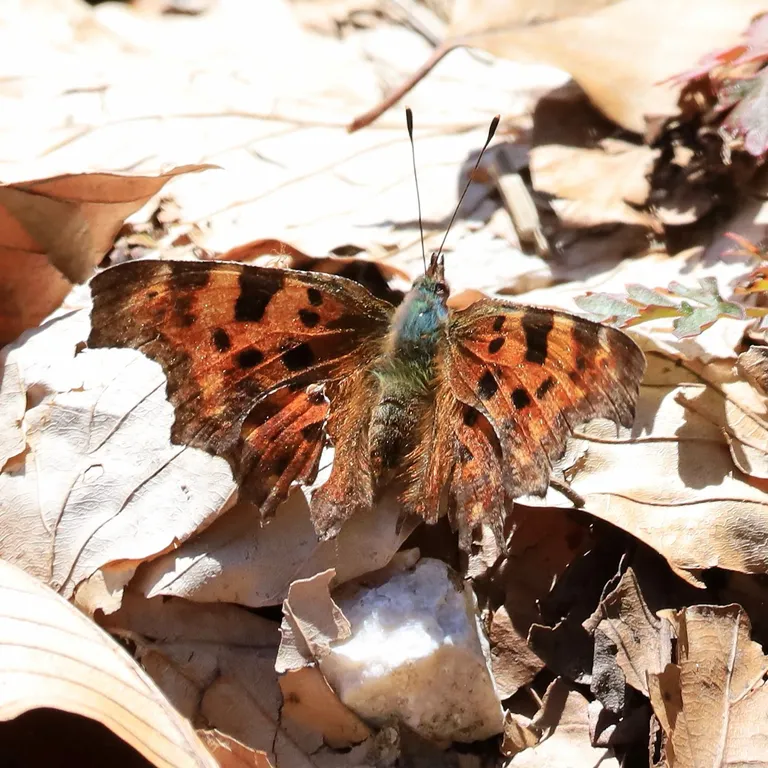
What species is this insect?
Polygonia c-album
